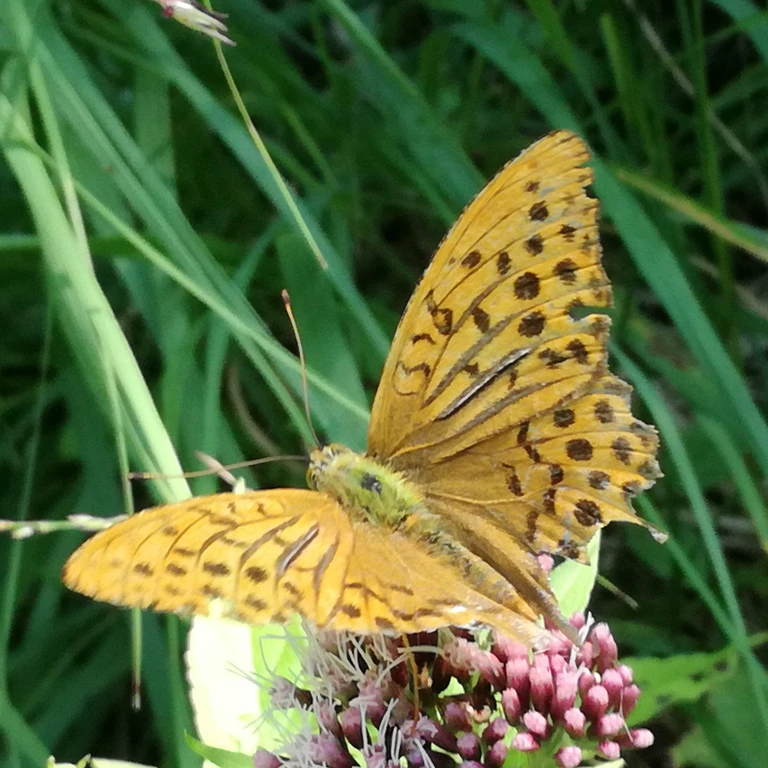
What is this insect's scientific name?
Argynnis paphia
